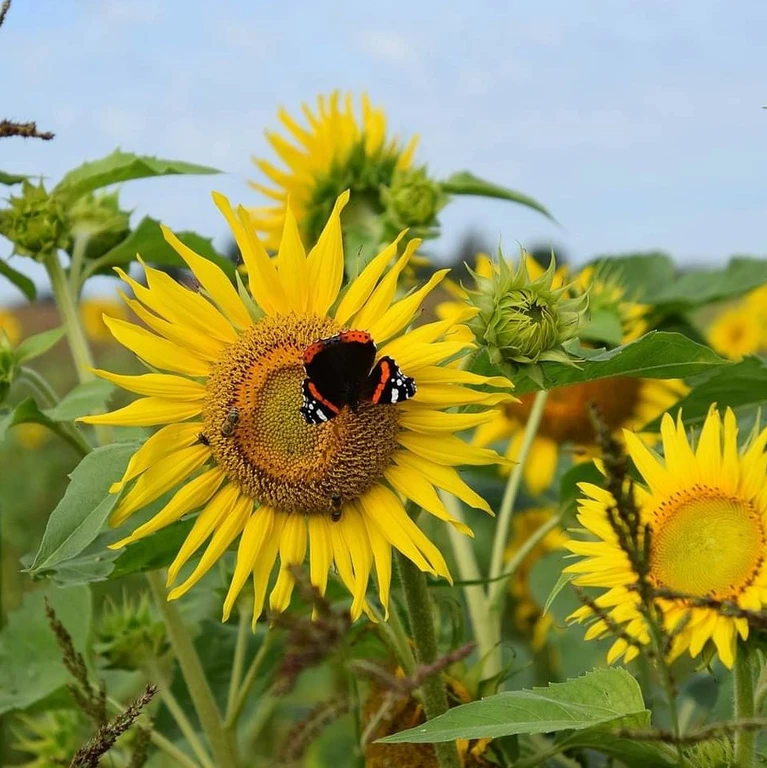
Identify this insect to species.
Vanessa atalanta
